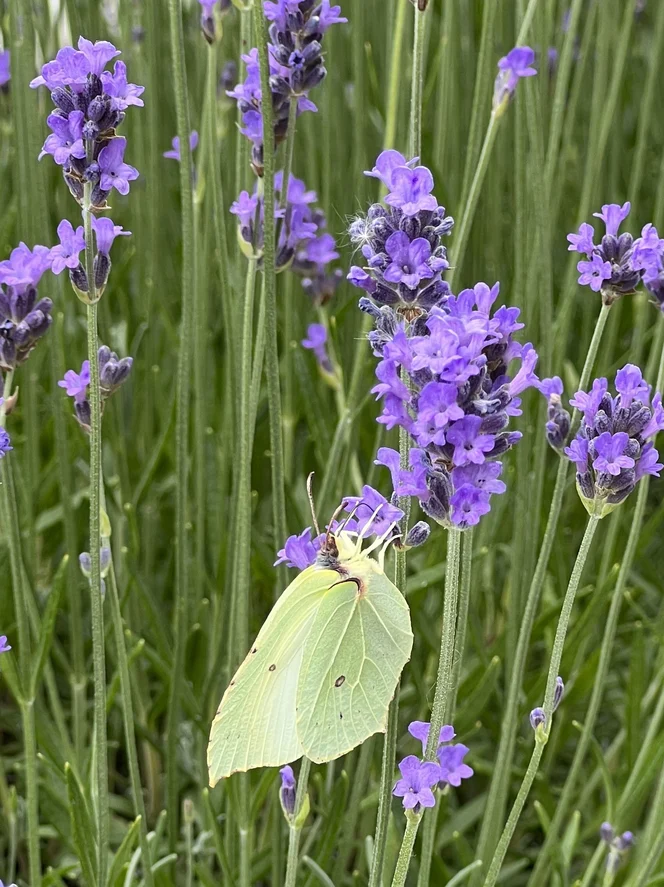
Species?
Gonepteryx rhamni
